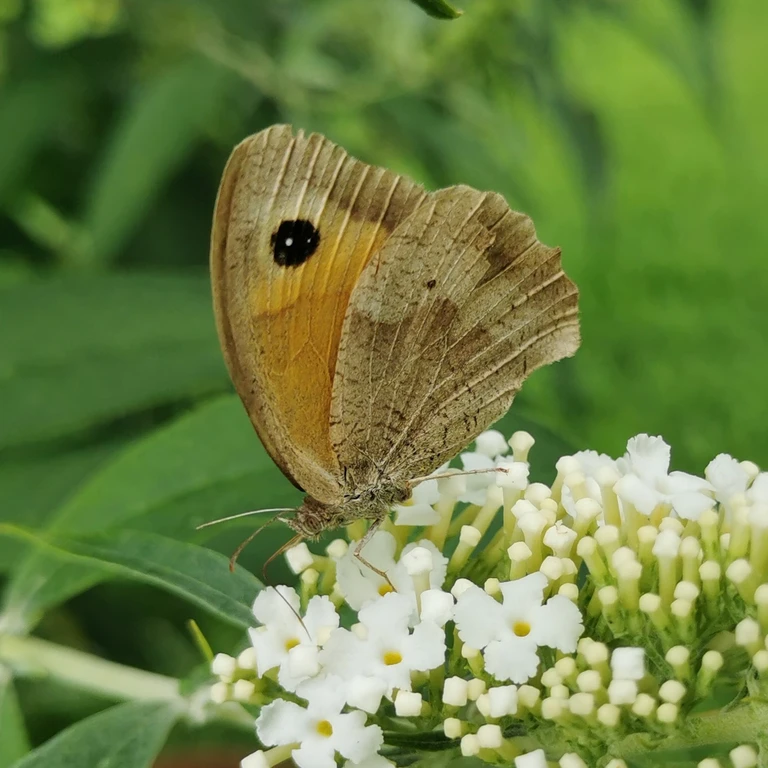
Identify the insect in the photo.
Maniola jurtina
